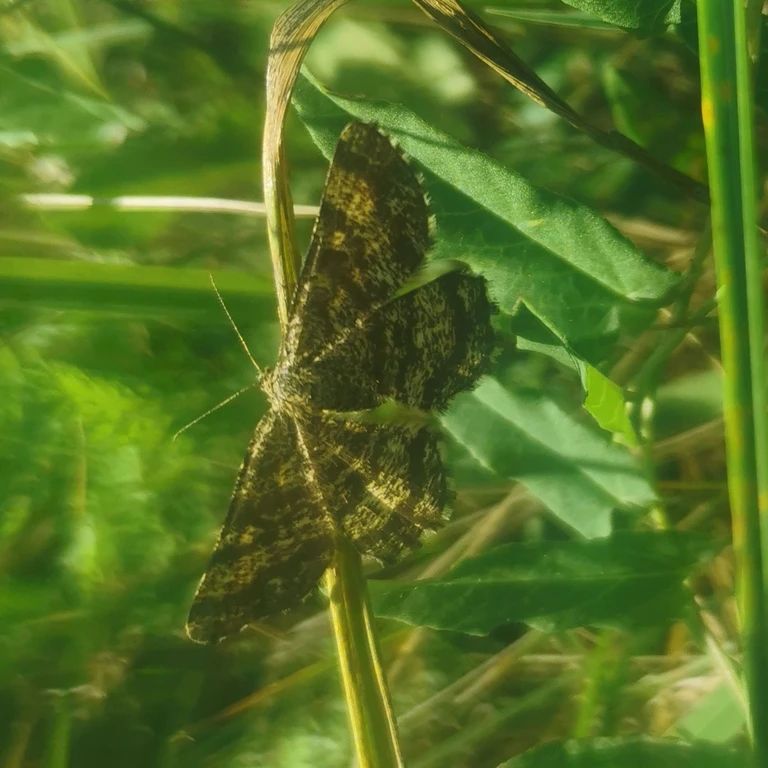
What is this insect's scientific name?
Ematurga atomaria
